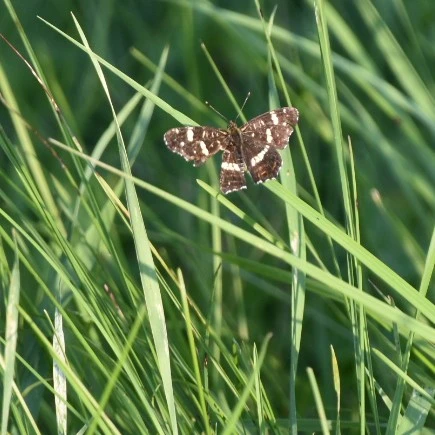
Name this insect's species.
Araschnia levana
